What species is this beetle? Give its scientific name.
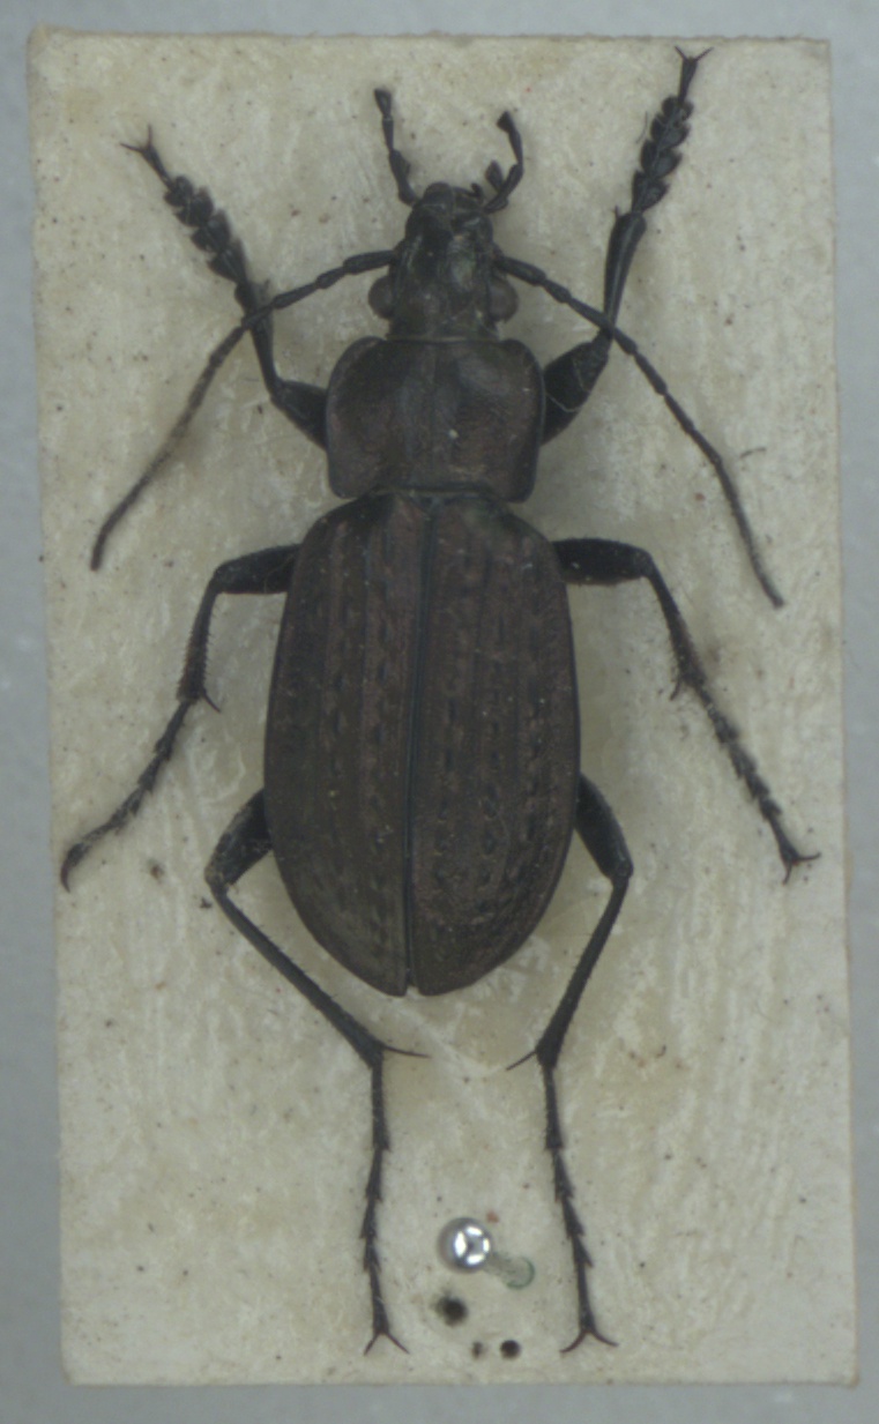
Carabus granulatus
